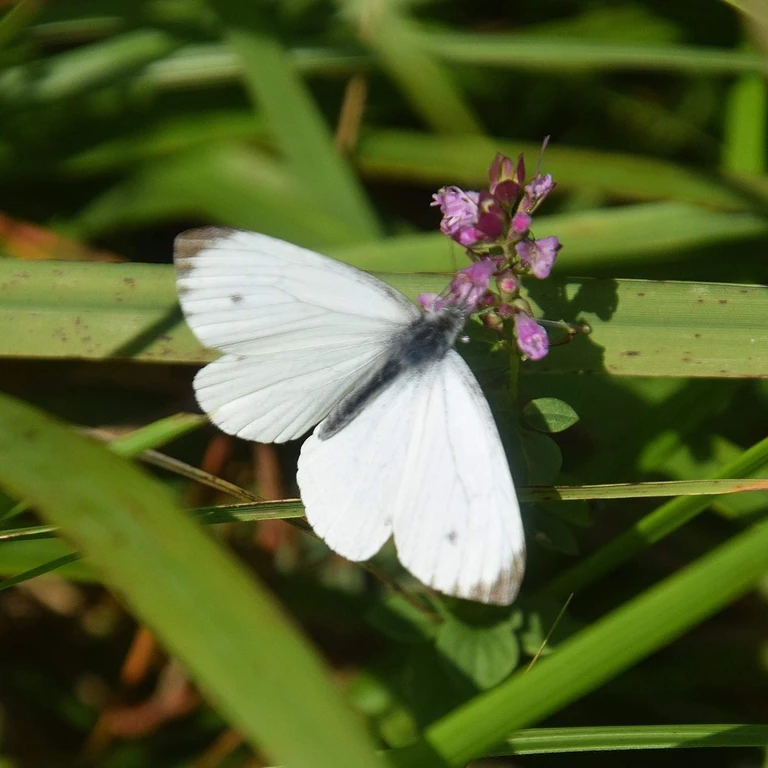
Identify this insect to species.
Pieris napi
